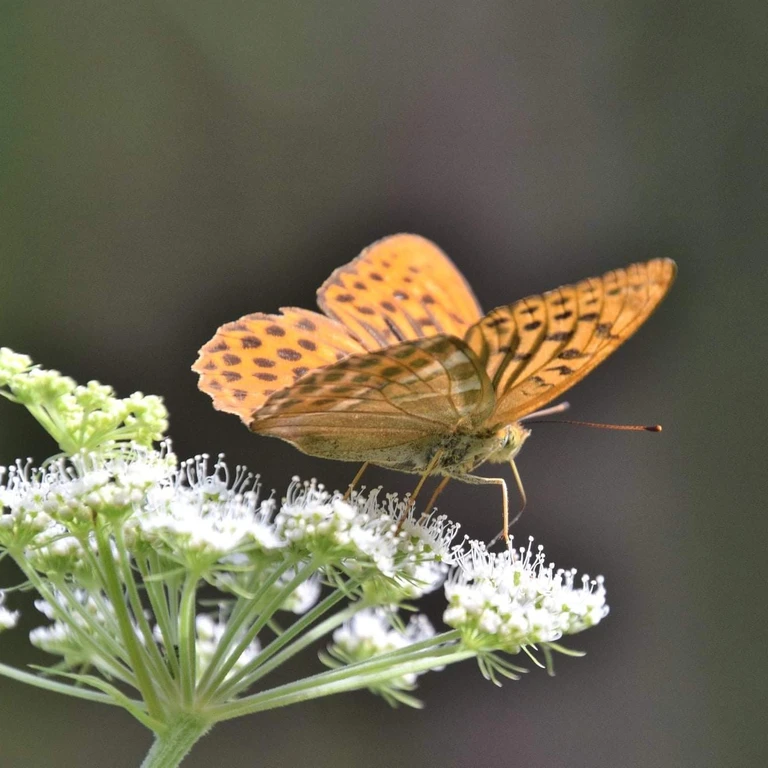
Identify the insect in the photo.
Argynnis paphia
